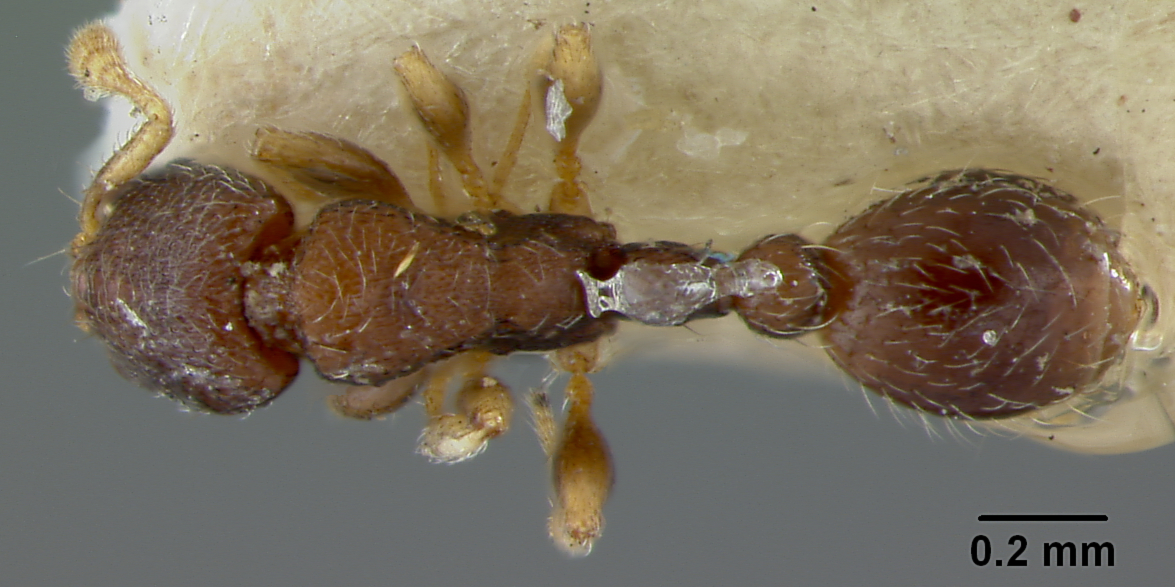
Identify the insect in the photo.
Vollenhovia loboii
